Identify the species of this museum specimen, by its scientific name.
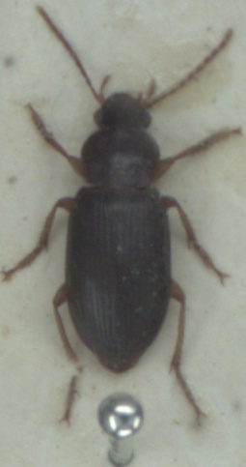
Ophonus puncticeps
